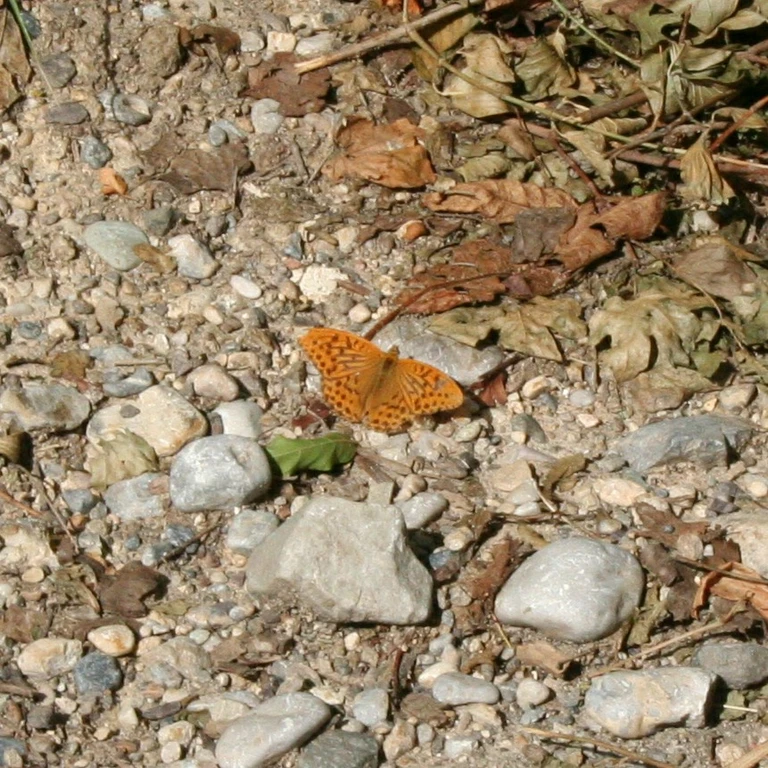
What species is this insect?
Argynnis paphia
